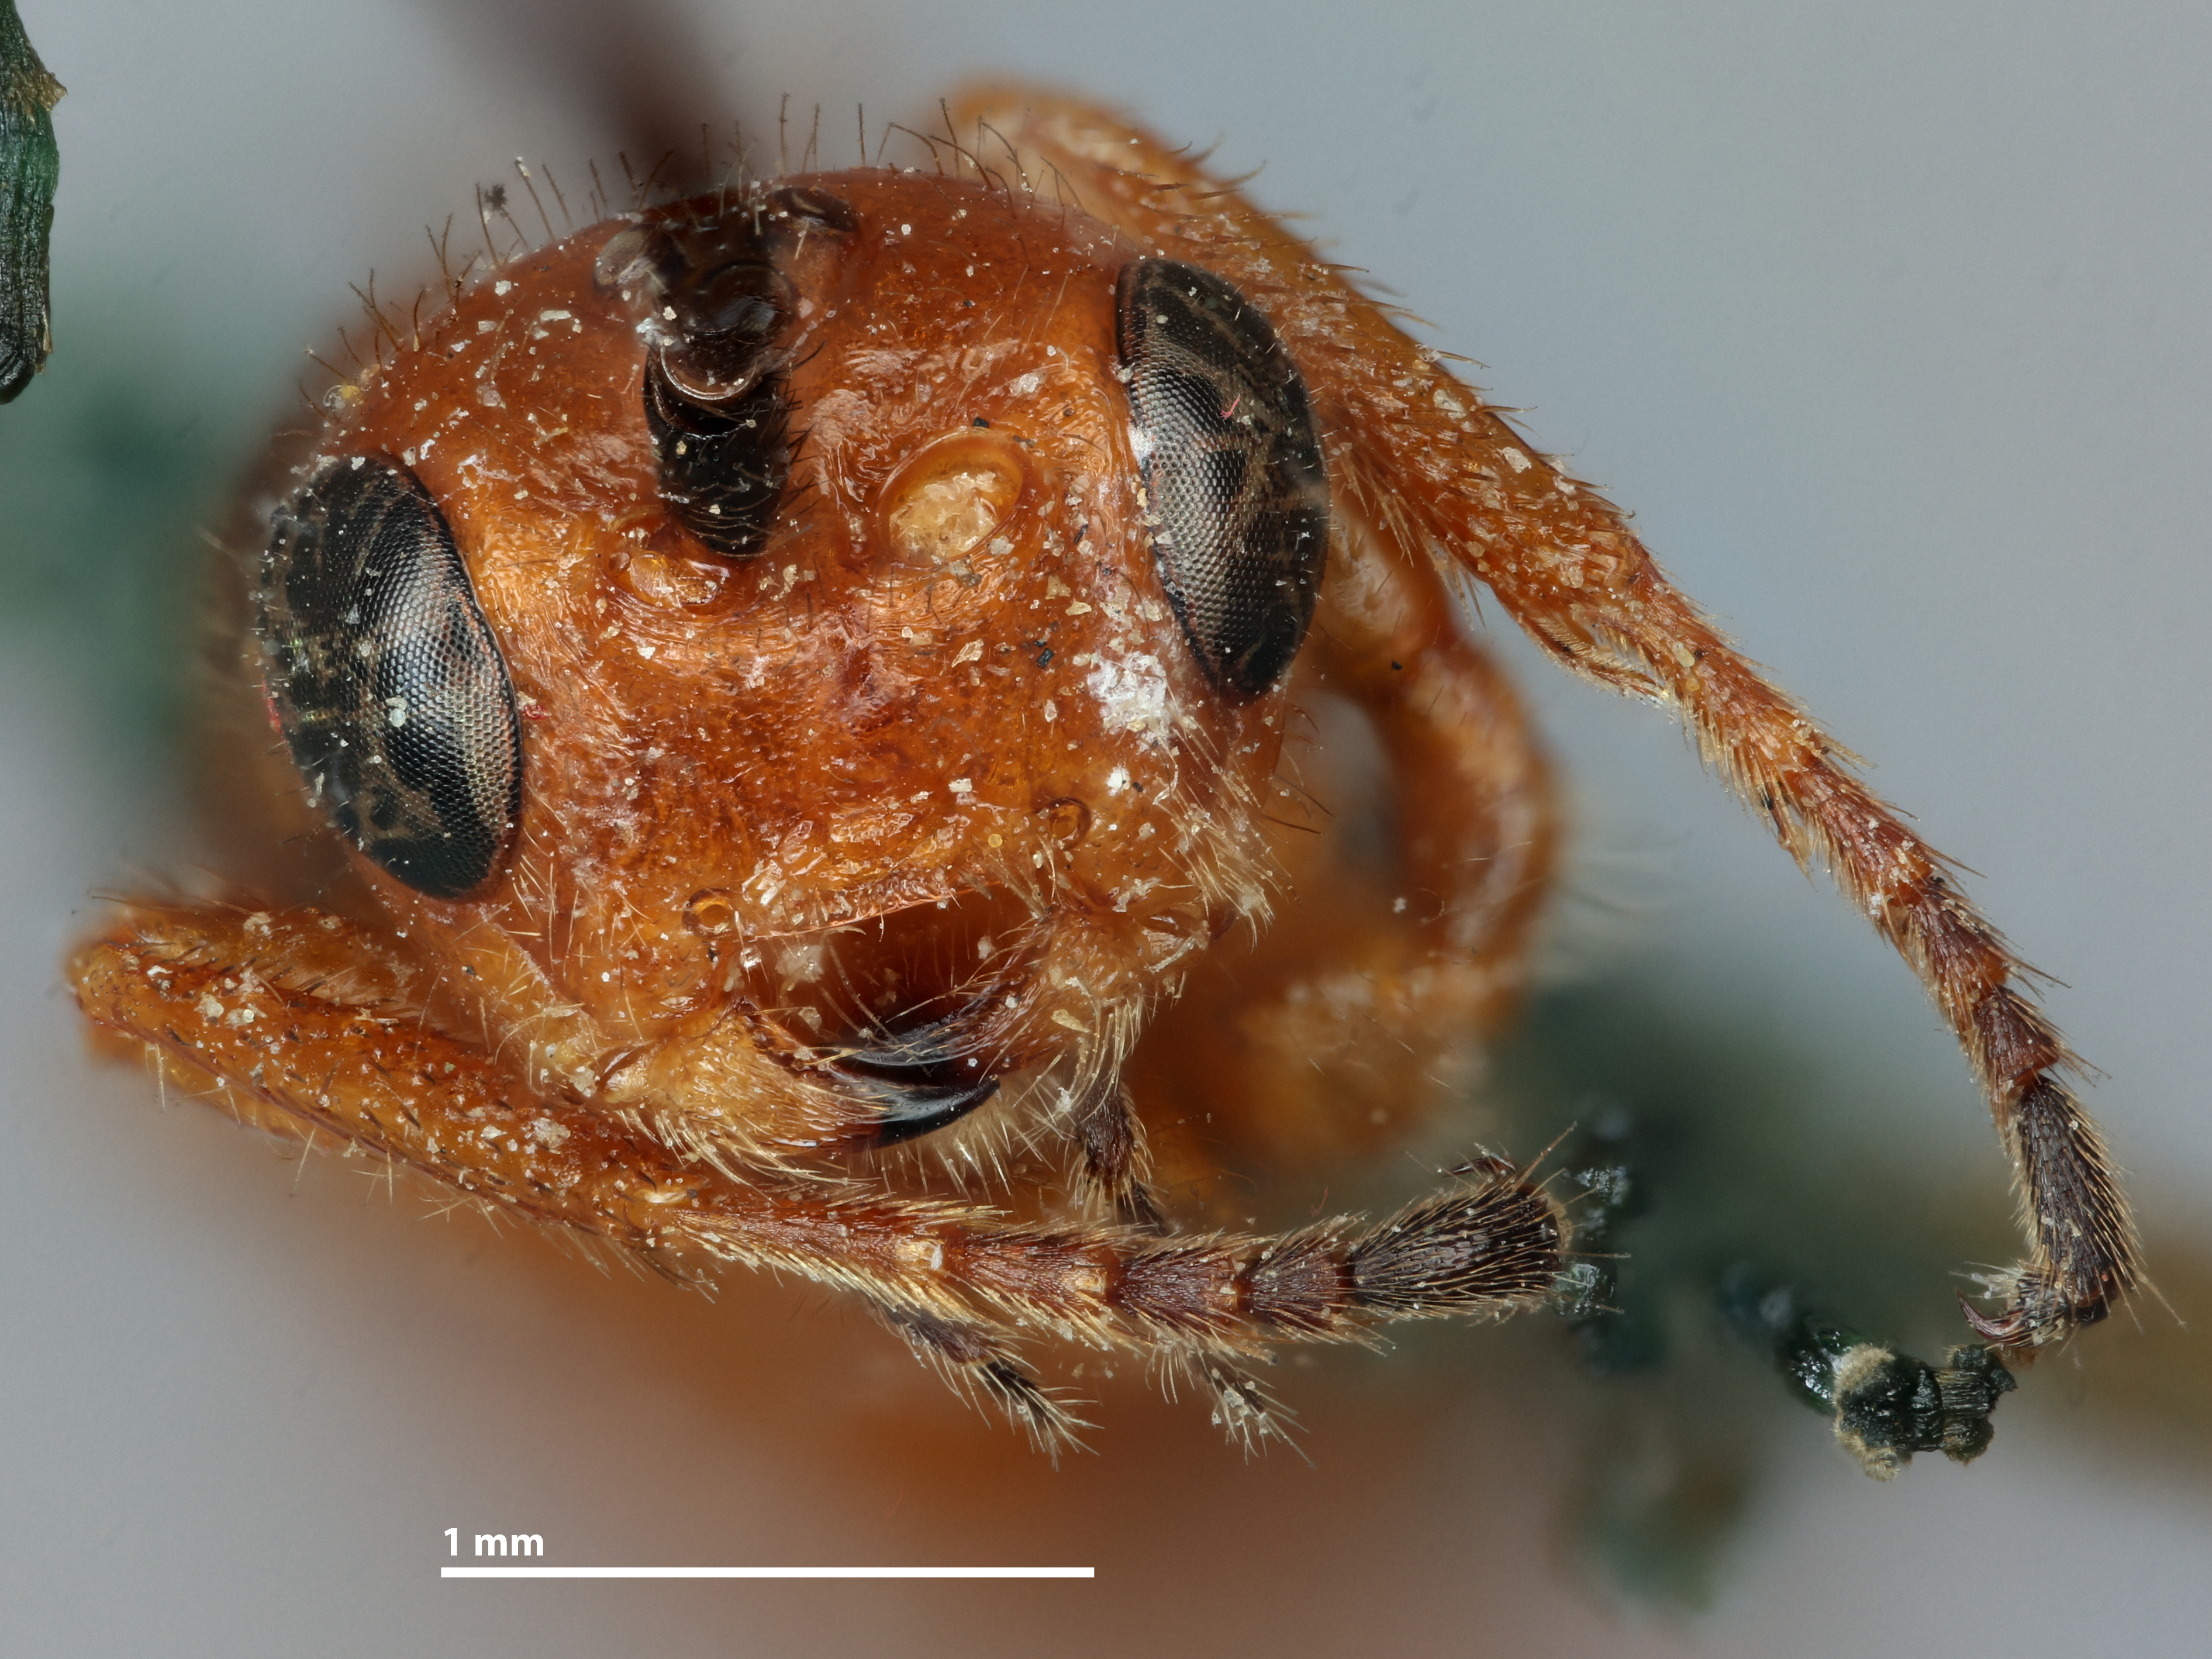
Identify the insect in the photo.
Bracon schwarzii
